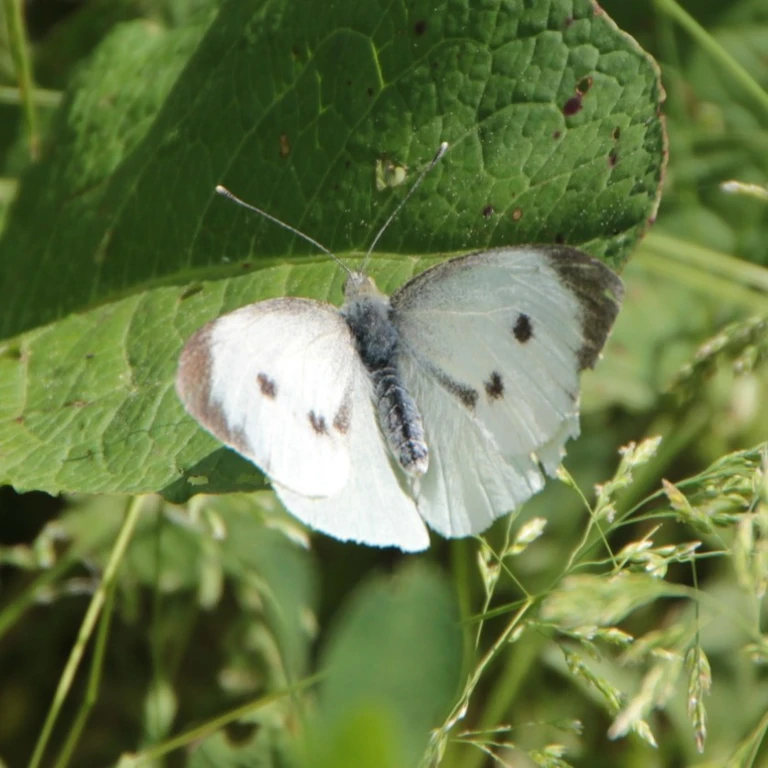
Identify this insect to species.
Pieris brassicae
